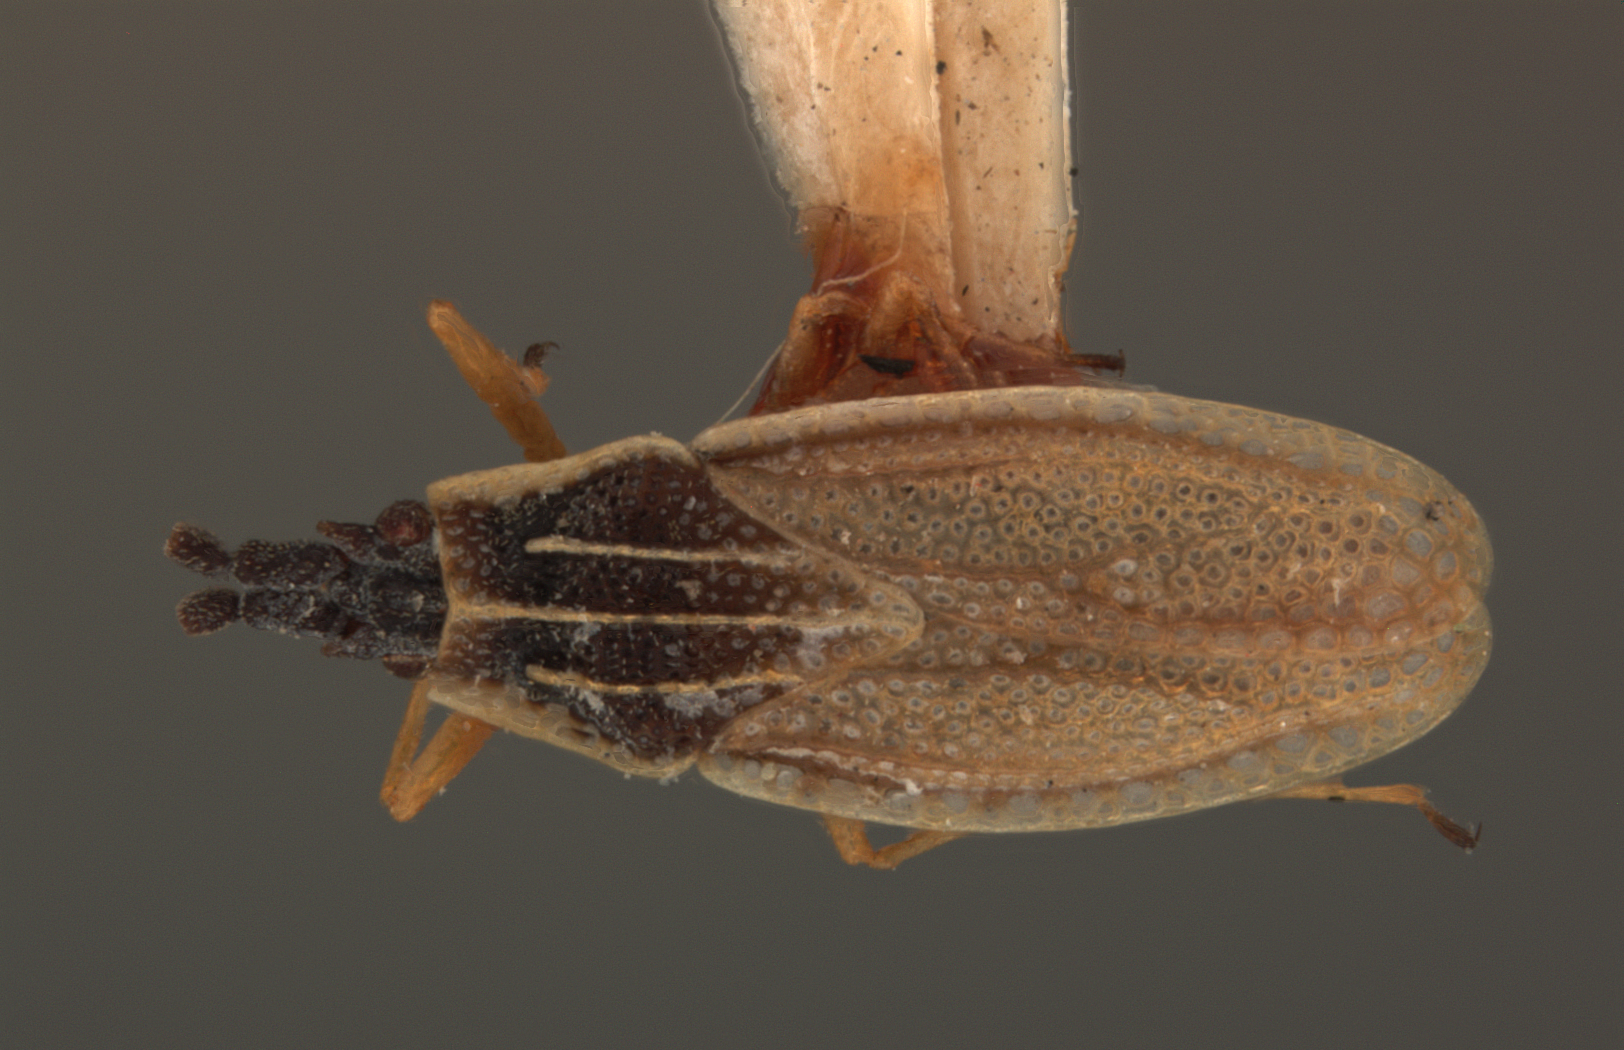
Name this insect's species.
Atheas sordidus
